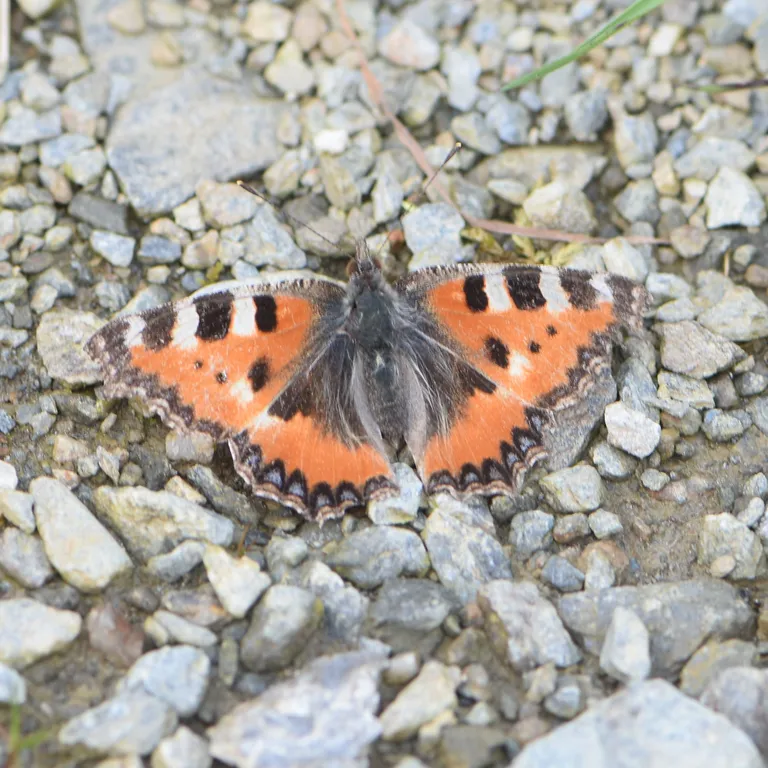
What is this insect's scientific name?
Aglais urticae
